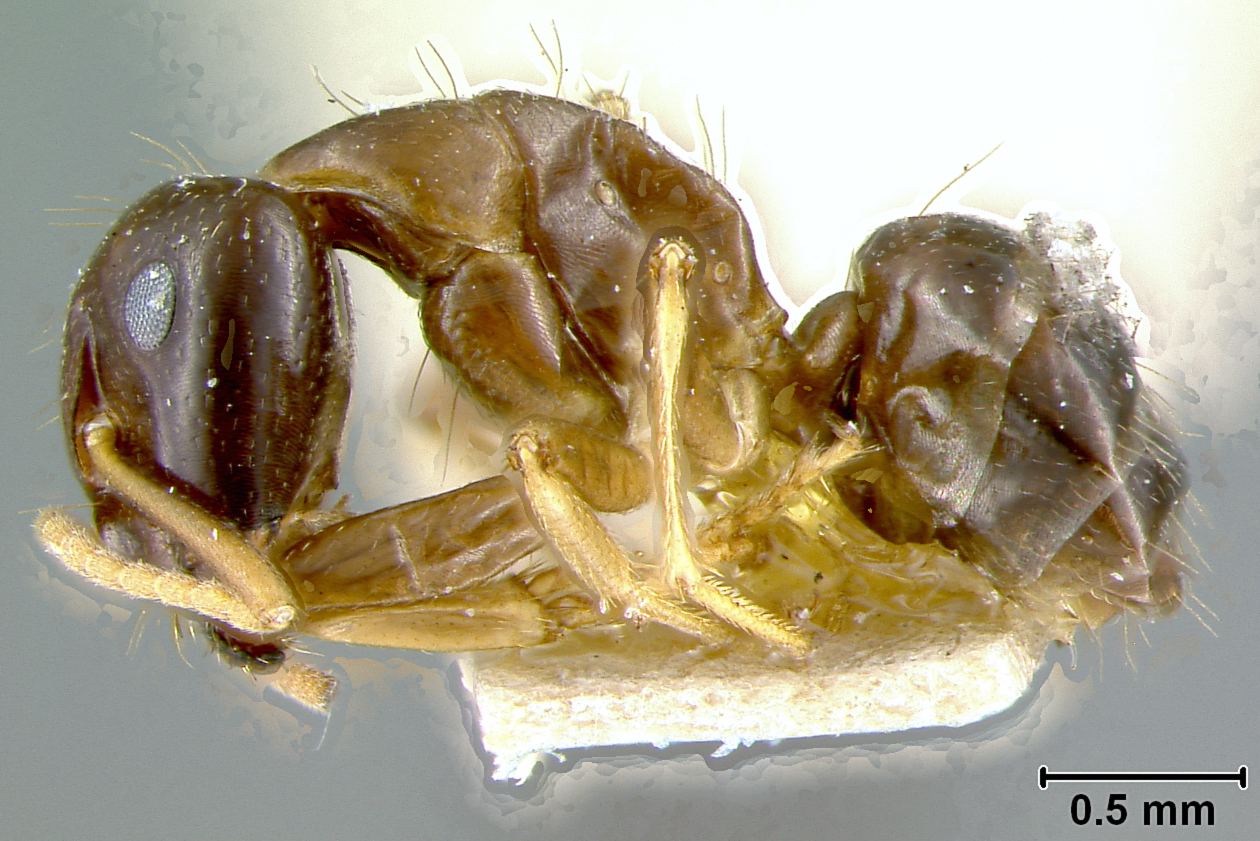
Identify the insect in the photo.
Camponotus chapini
